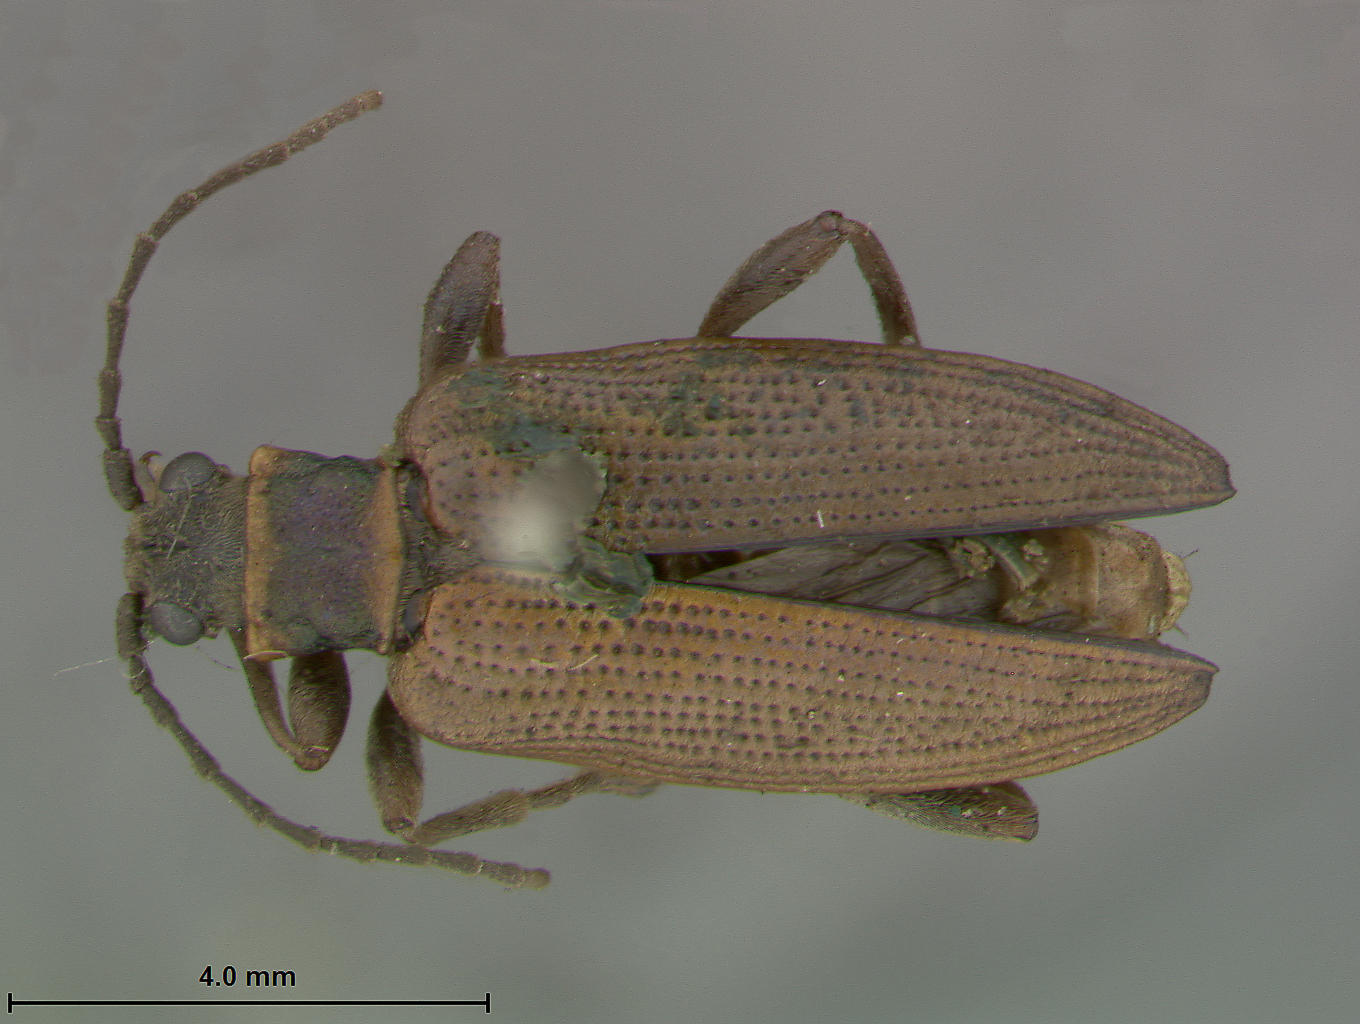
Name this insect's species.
Donacia curticollis
